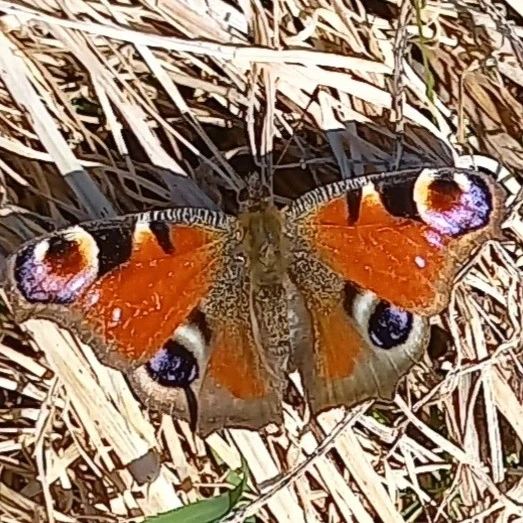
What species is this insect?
Aglais io
